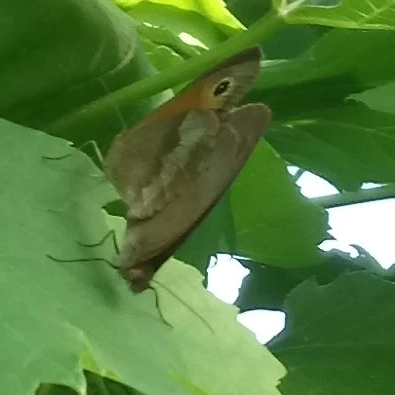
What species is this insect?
Maniola jurtina
